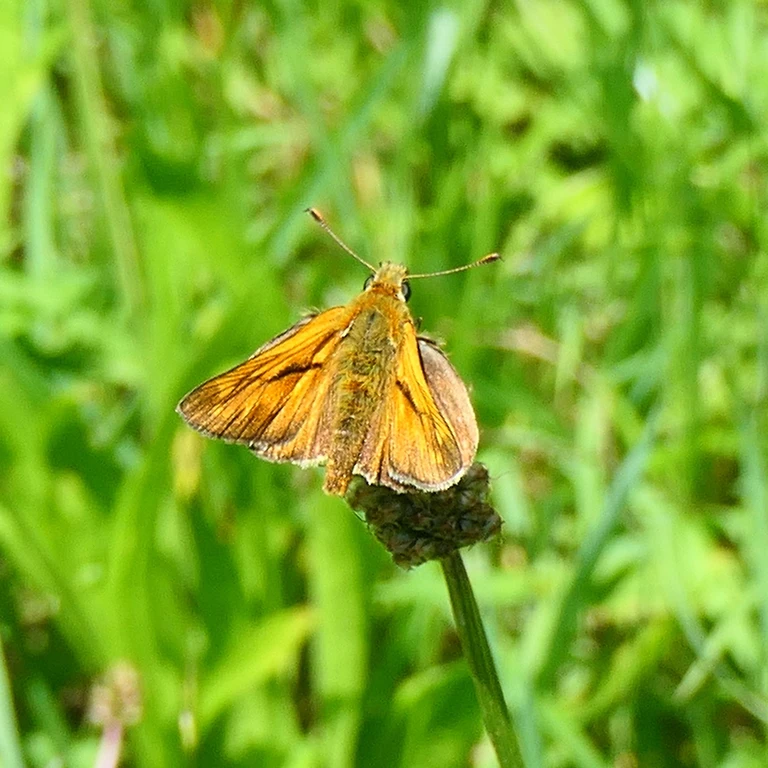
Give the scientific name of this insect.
Ochlodes sylvanus (also Ochlodes venata)
